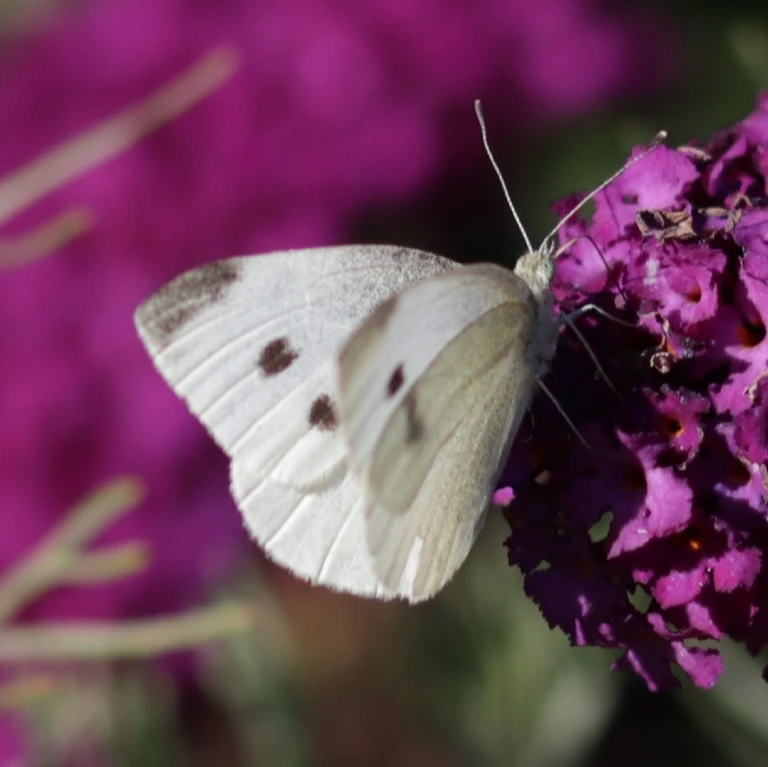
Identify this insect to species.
Pieris rapae
